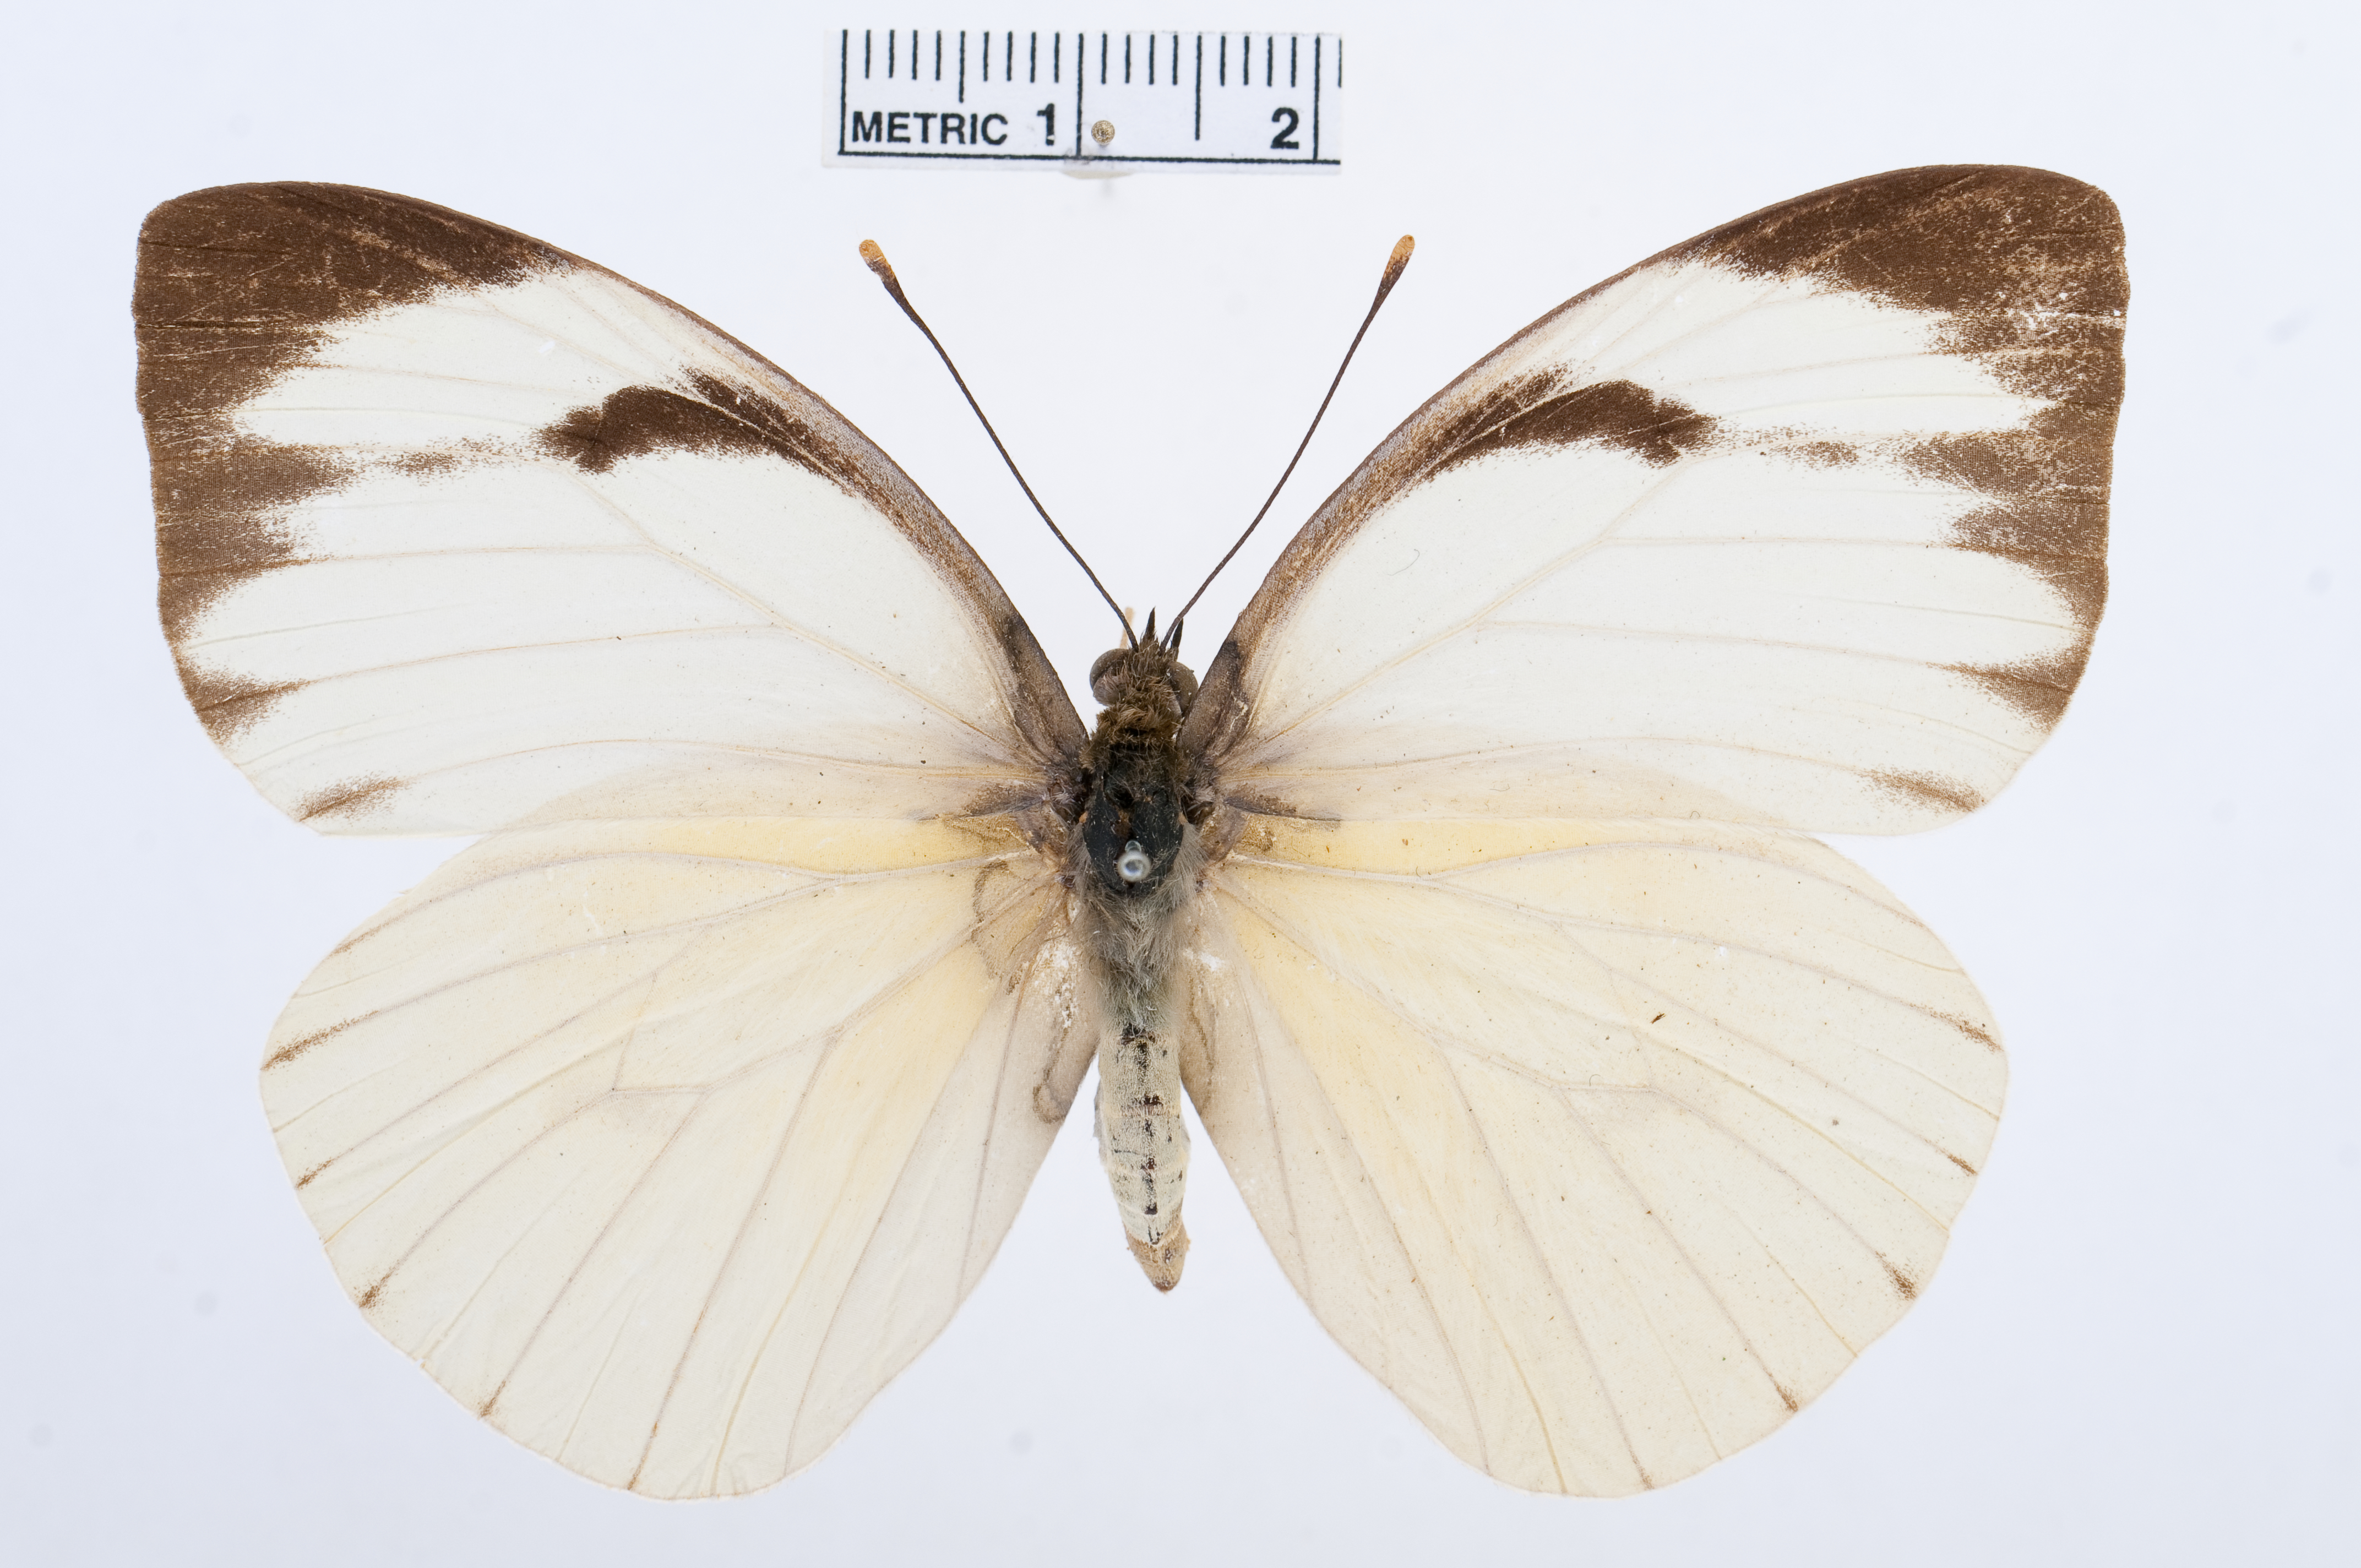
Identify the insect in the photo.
Ganyra phaloe
